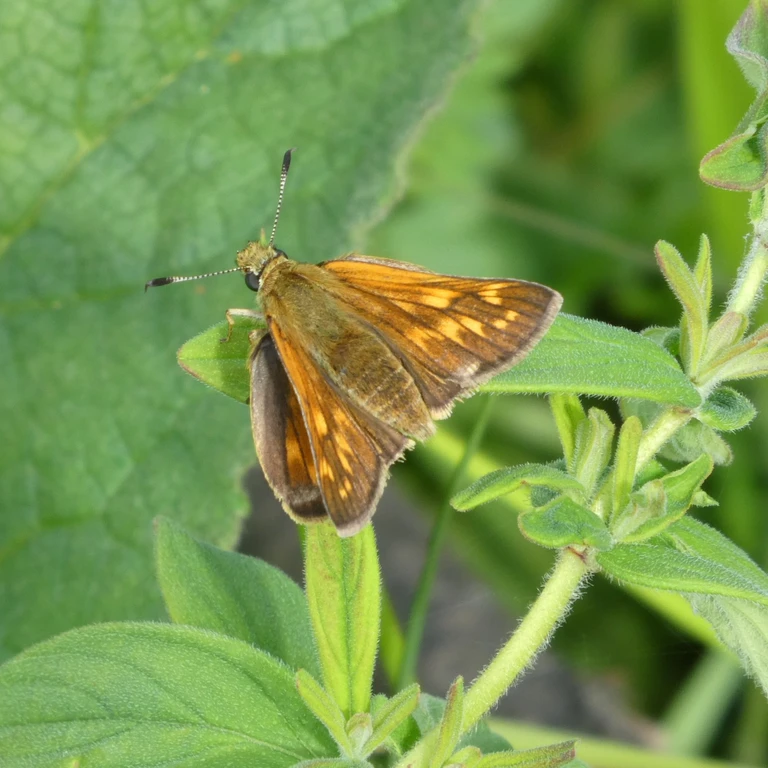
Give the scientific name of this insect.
Ochlodes sylvanus (also Ochlodes venata)
